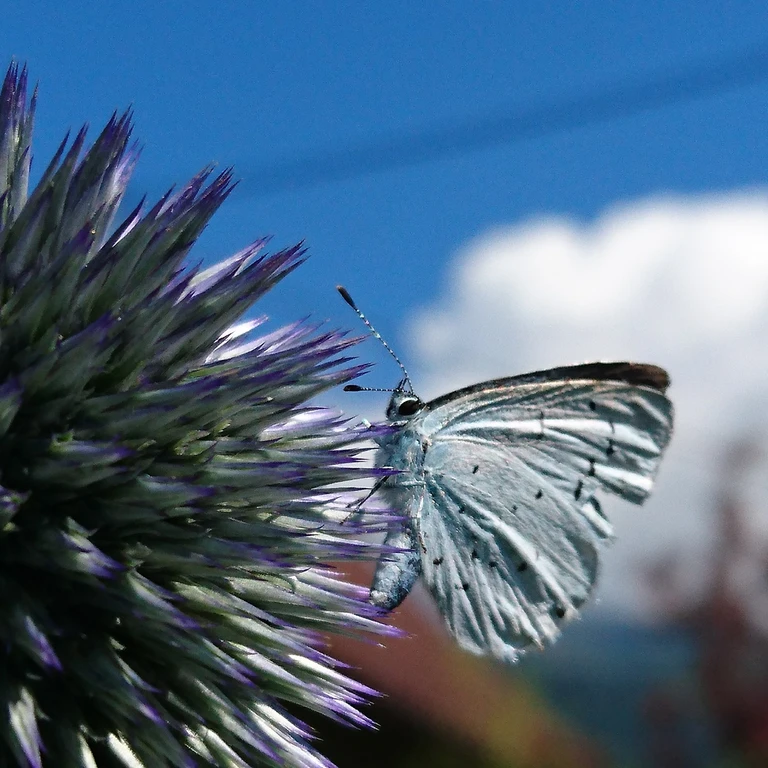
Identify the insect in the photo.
Celastrina argiolus
